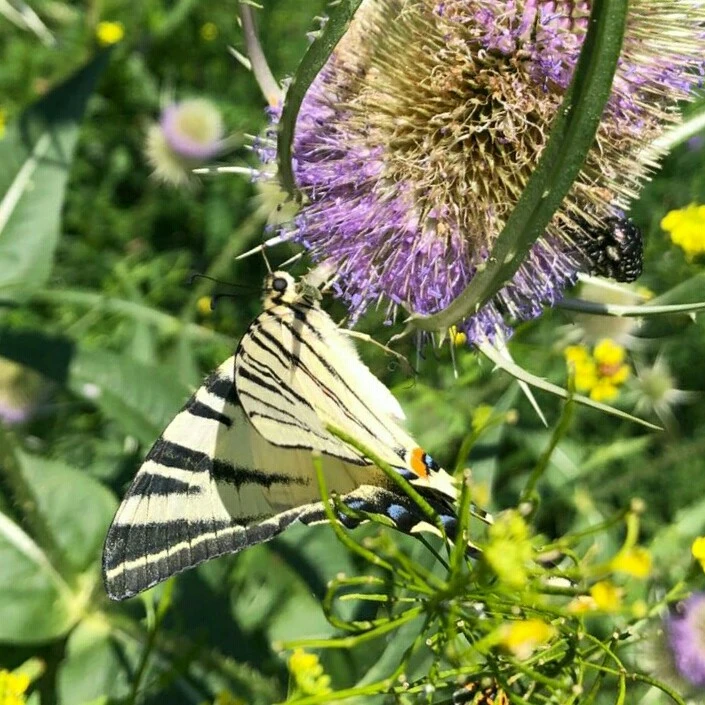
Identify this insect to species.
Iphiclides podalirius
